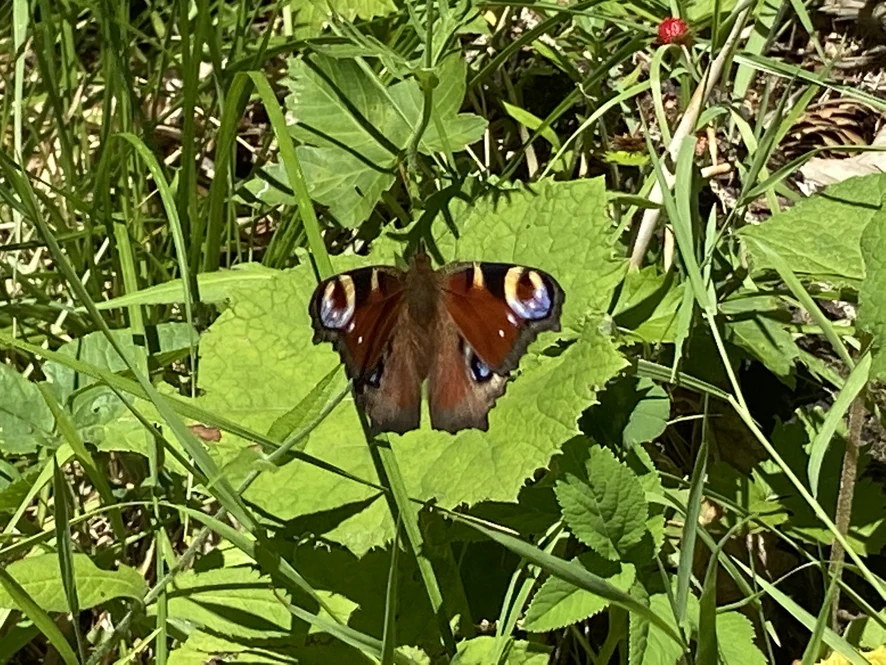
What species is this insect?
Aglais io
